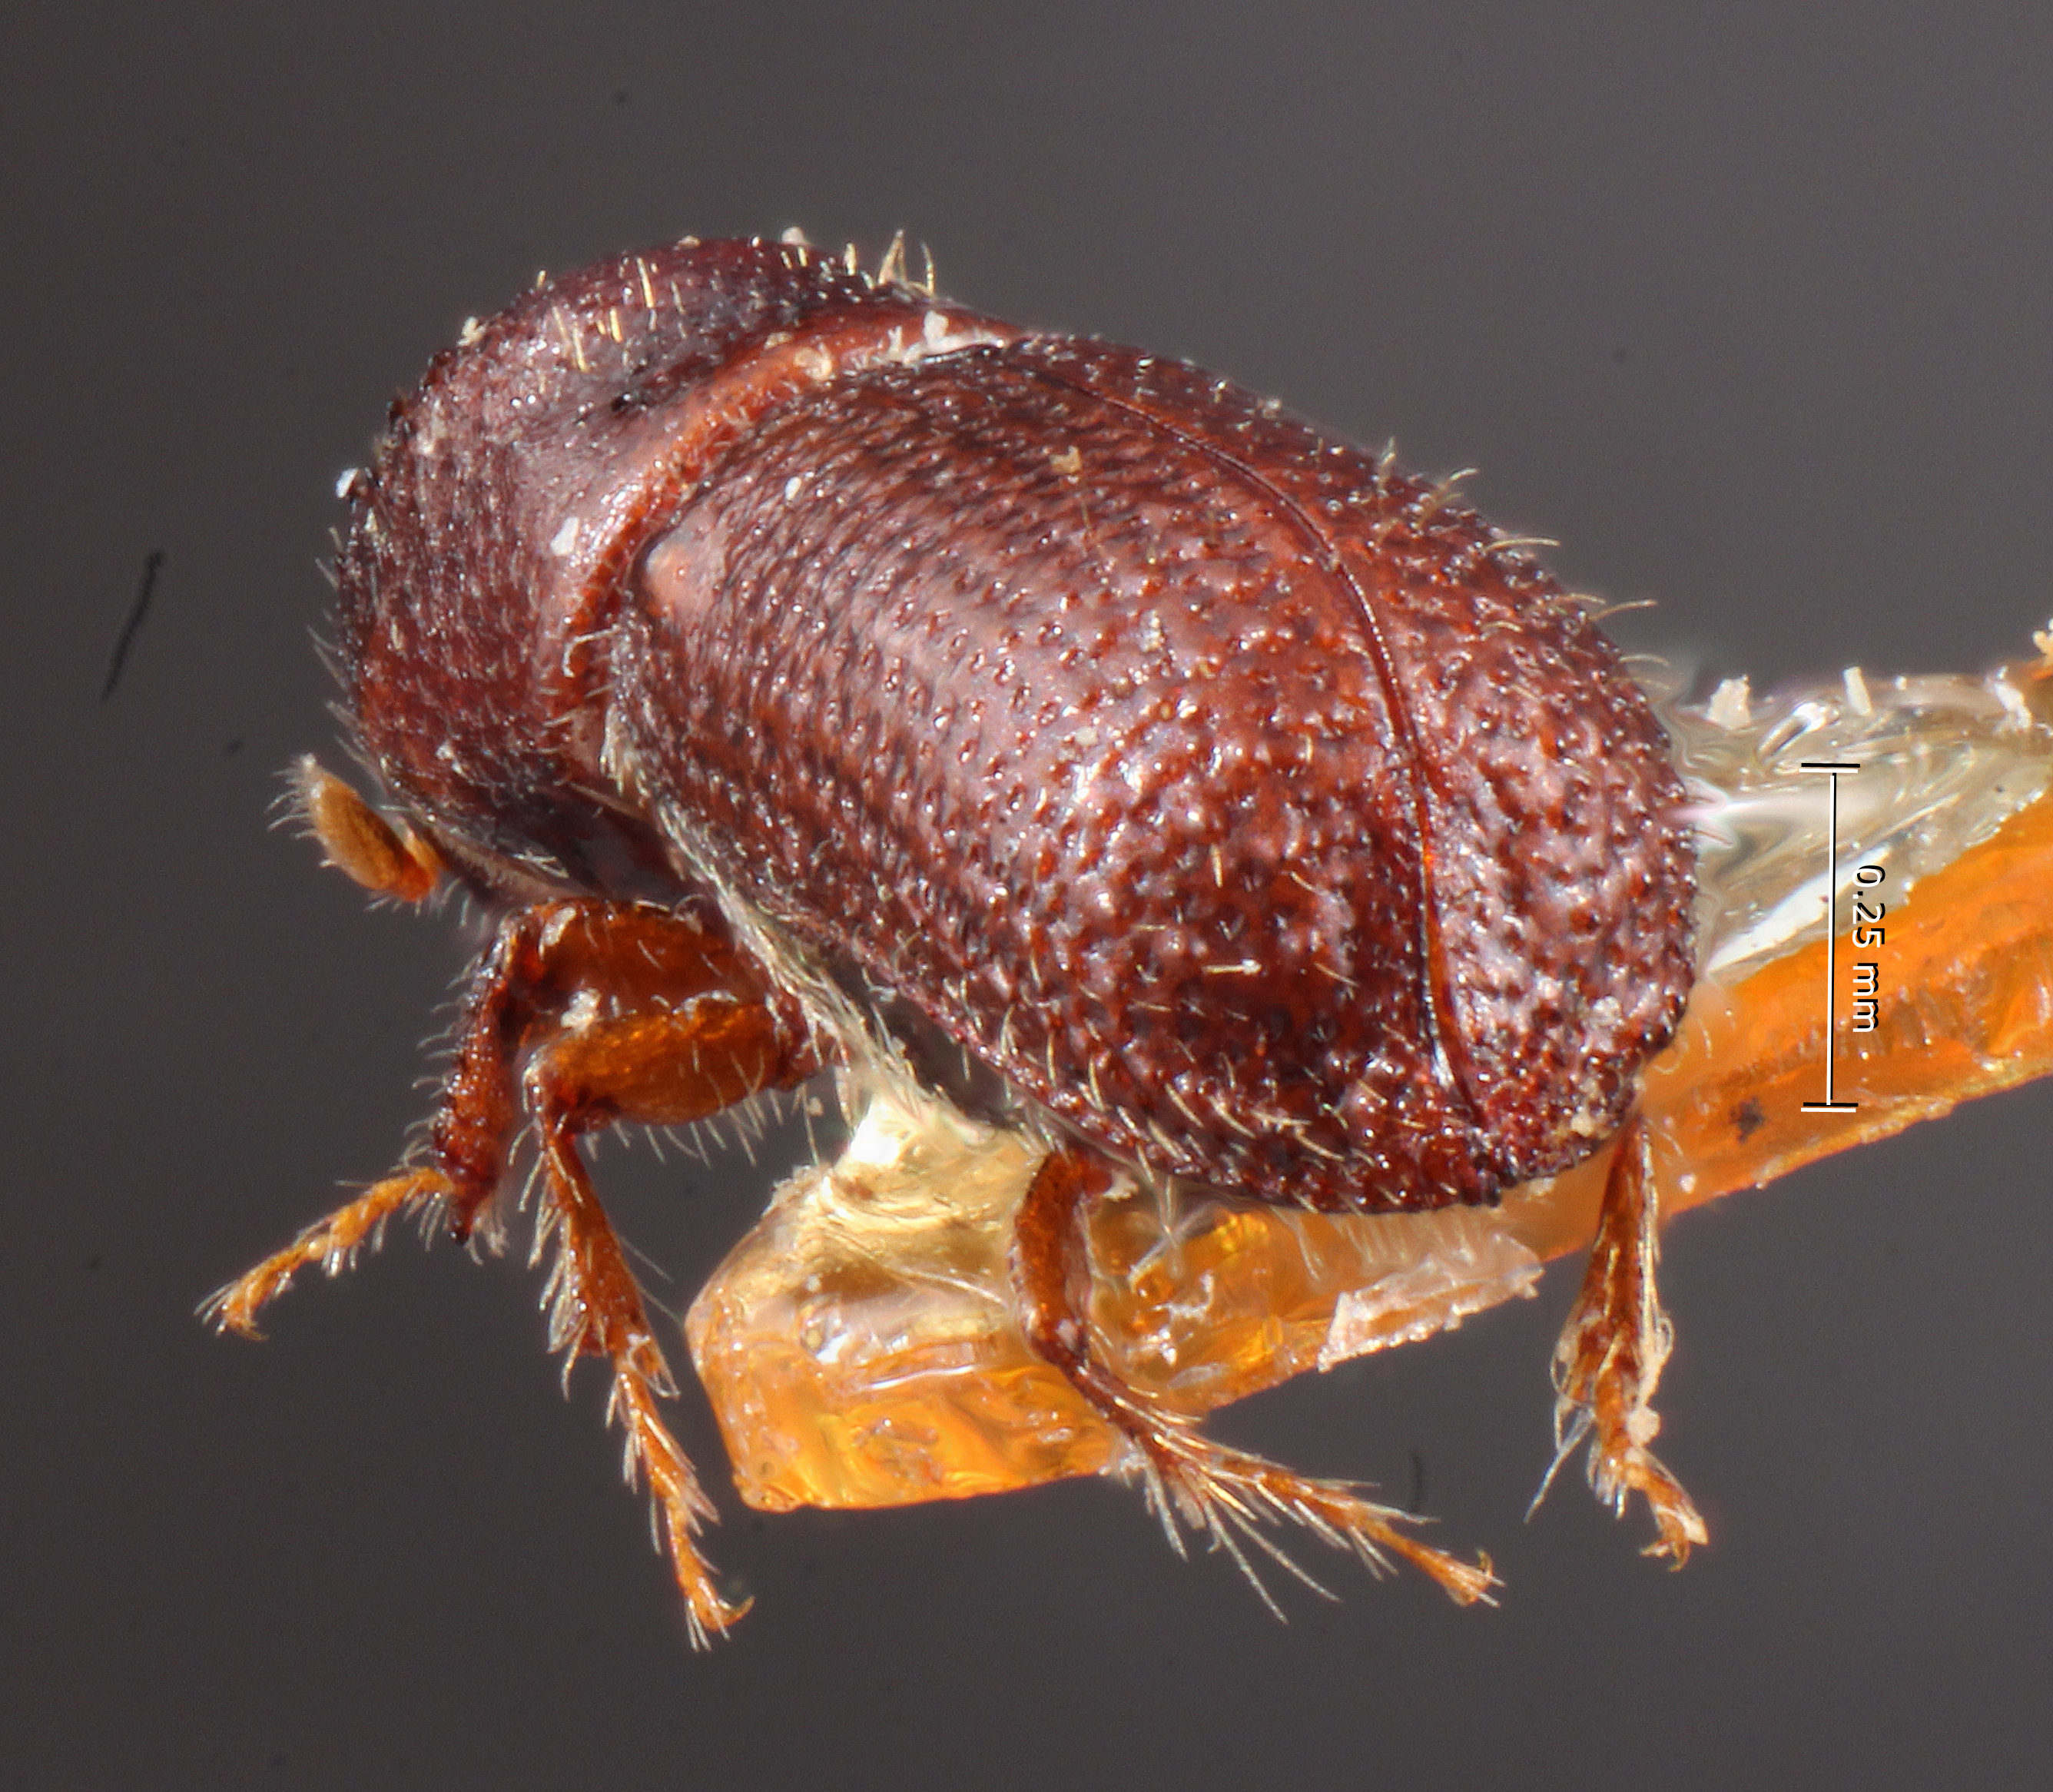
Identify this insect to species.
Micracis bicornus
